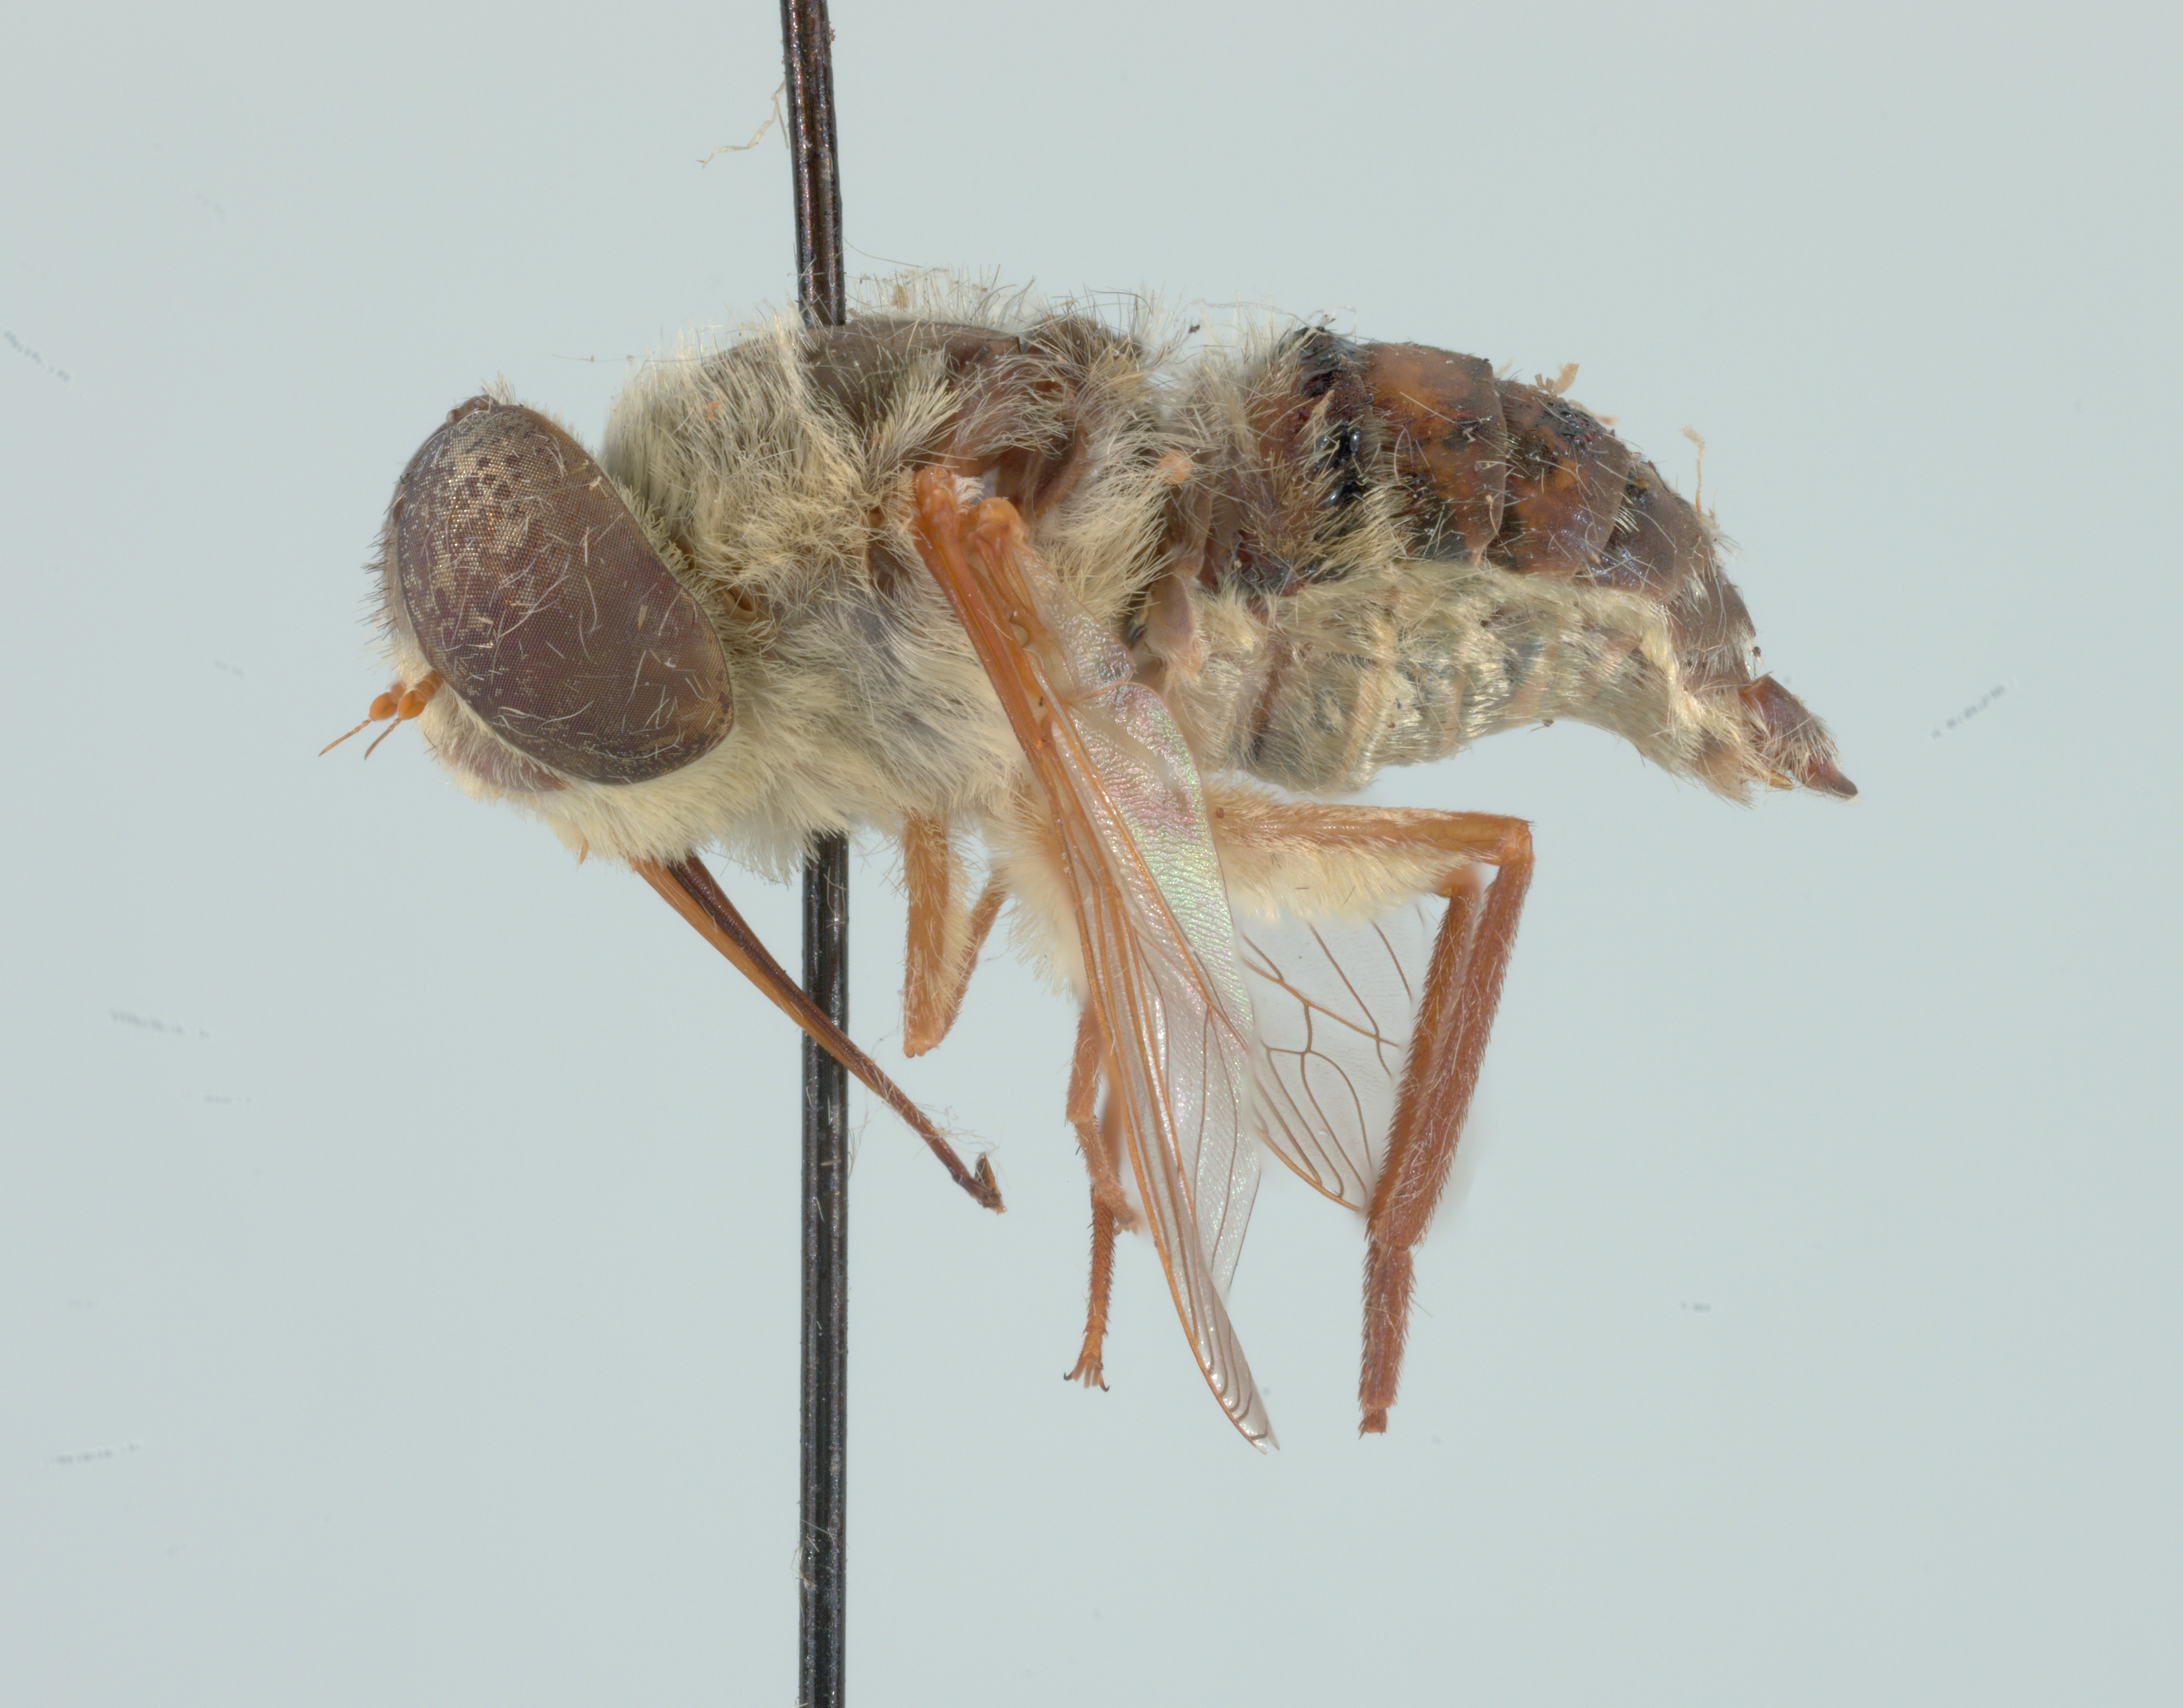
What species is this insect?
Neorhynchocephalus volaticus
